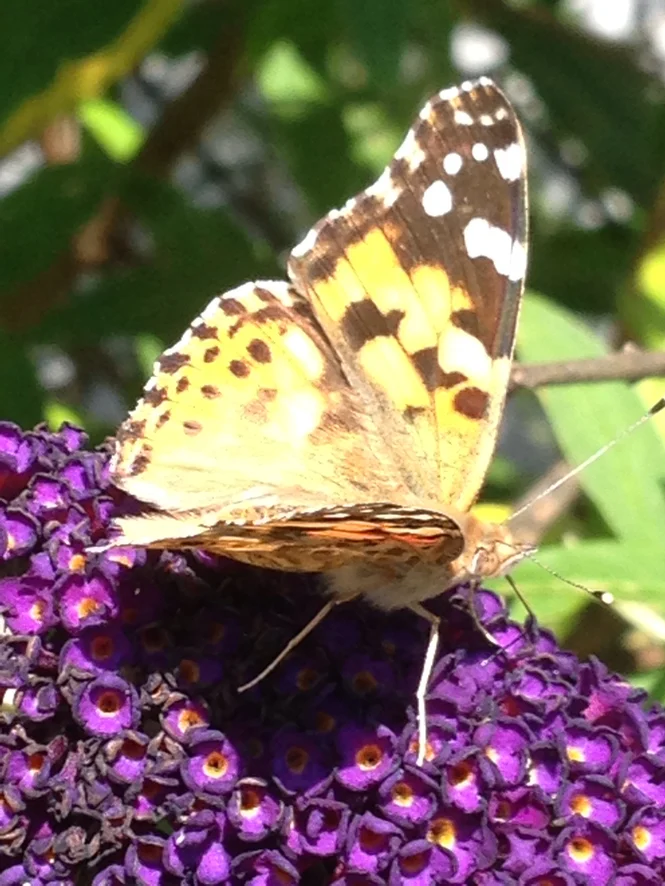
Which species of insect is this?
Vanessa cardui
